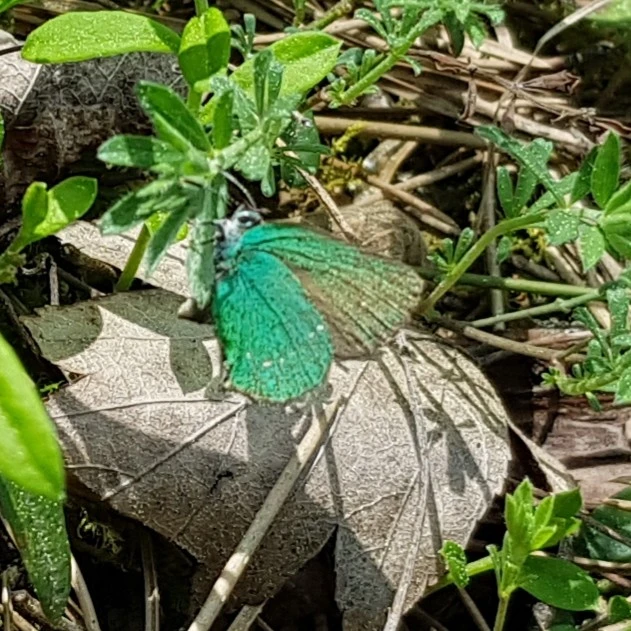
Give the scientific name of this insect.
Callophrys rubi
